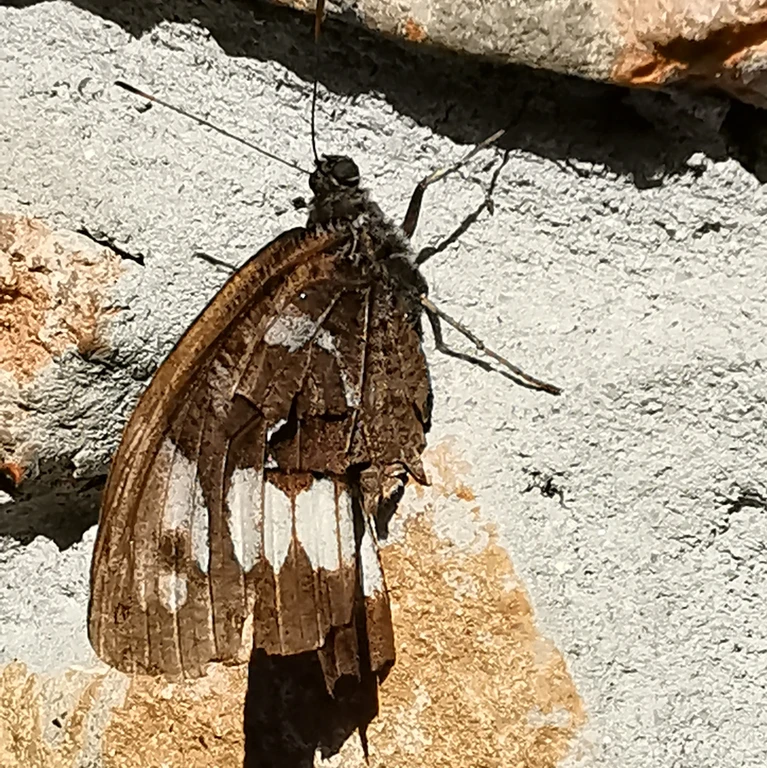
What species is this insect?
Brintesia circe
